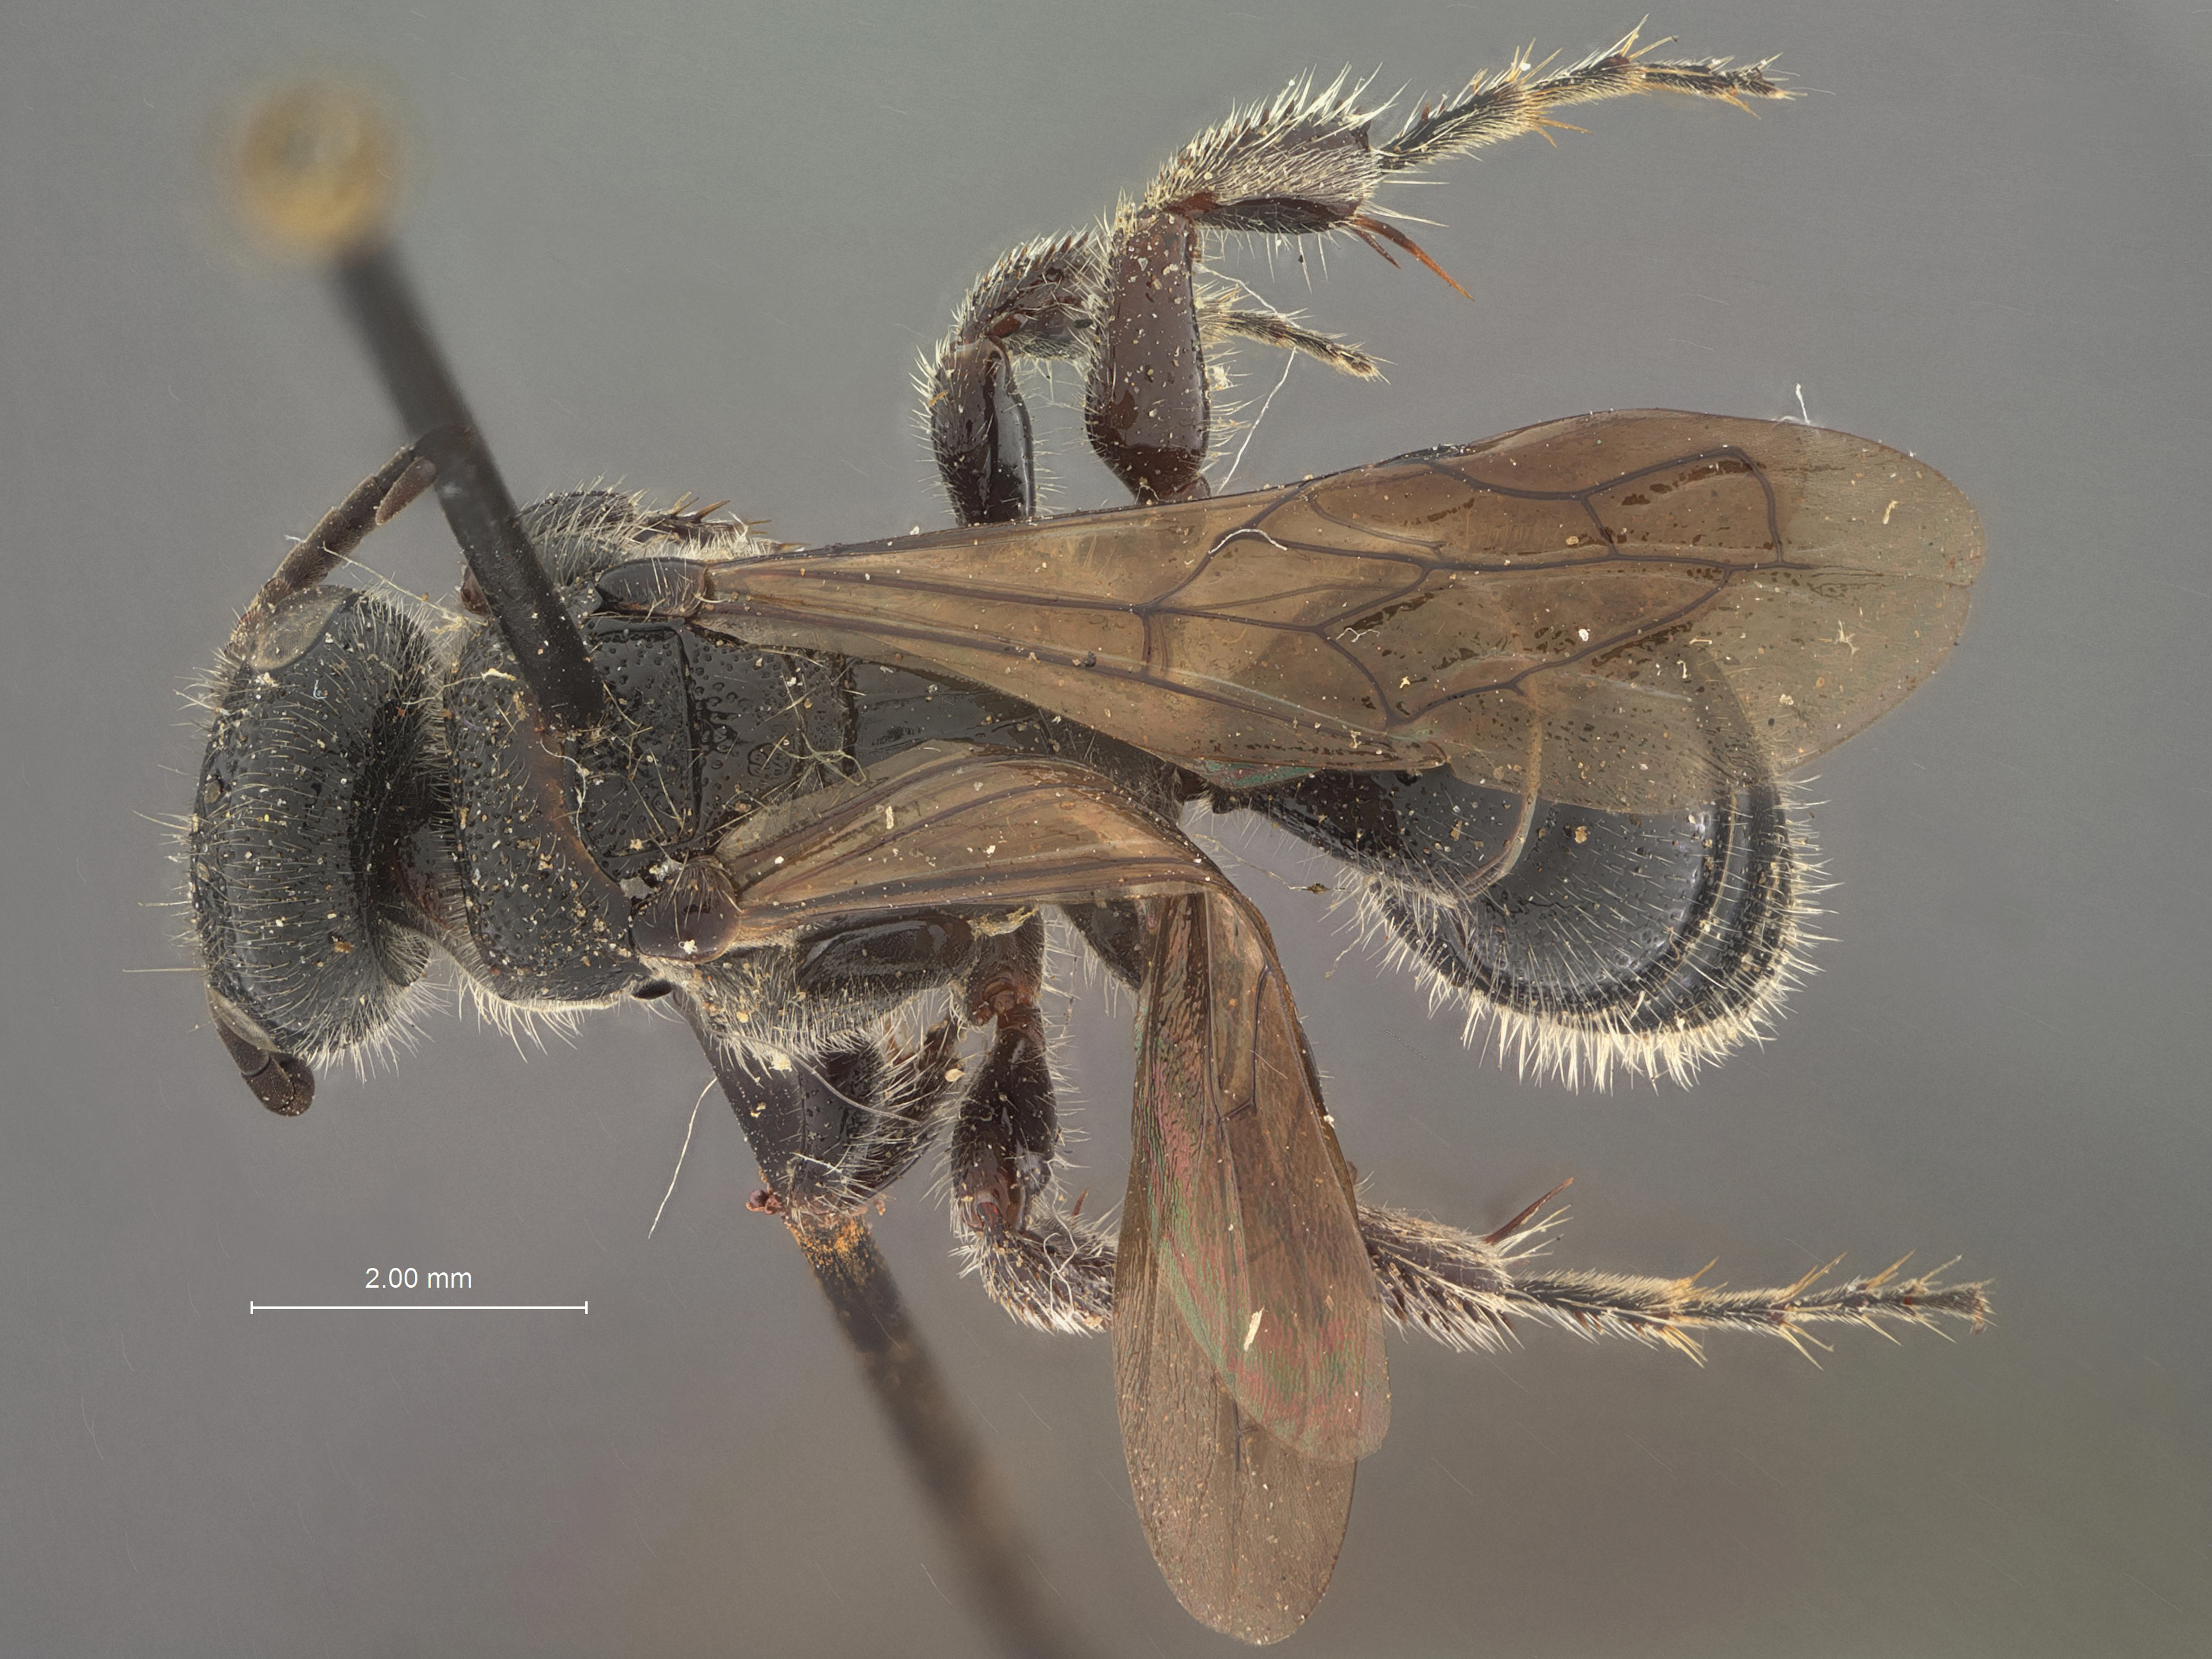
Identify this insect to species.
Tiphia communis
